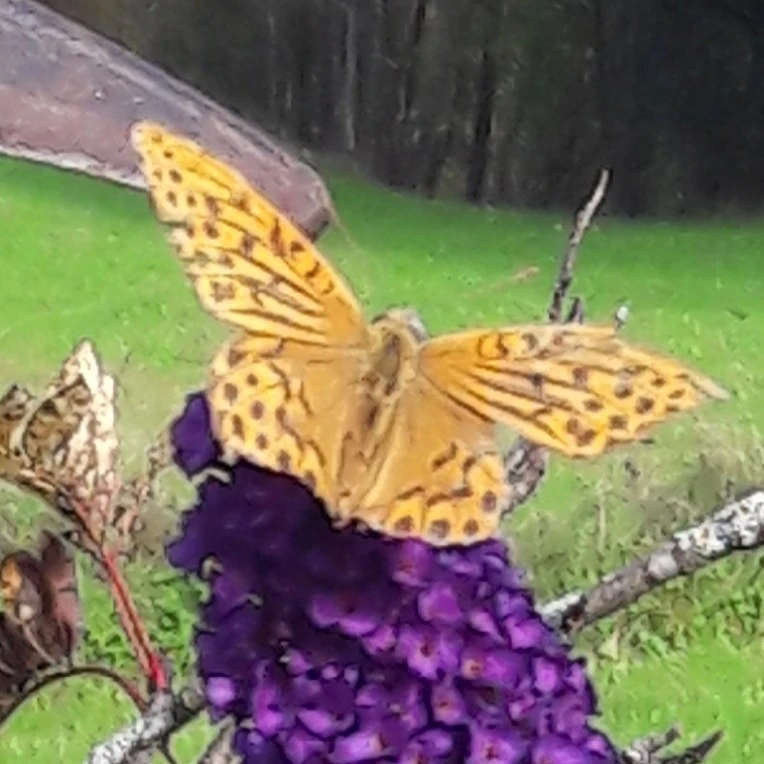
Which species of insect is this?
Argynnis paphia
